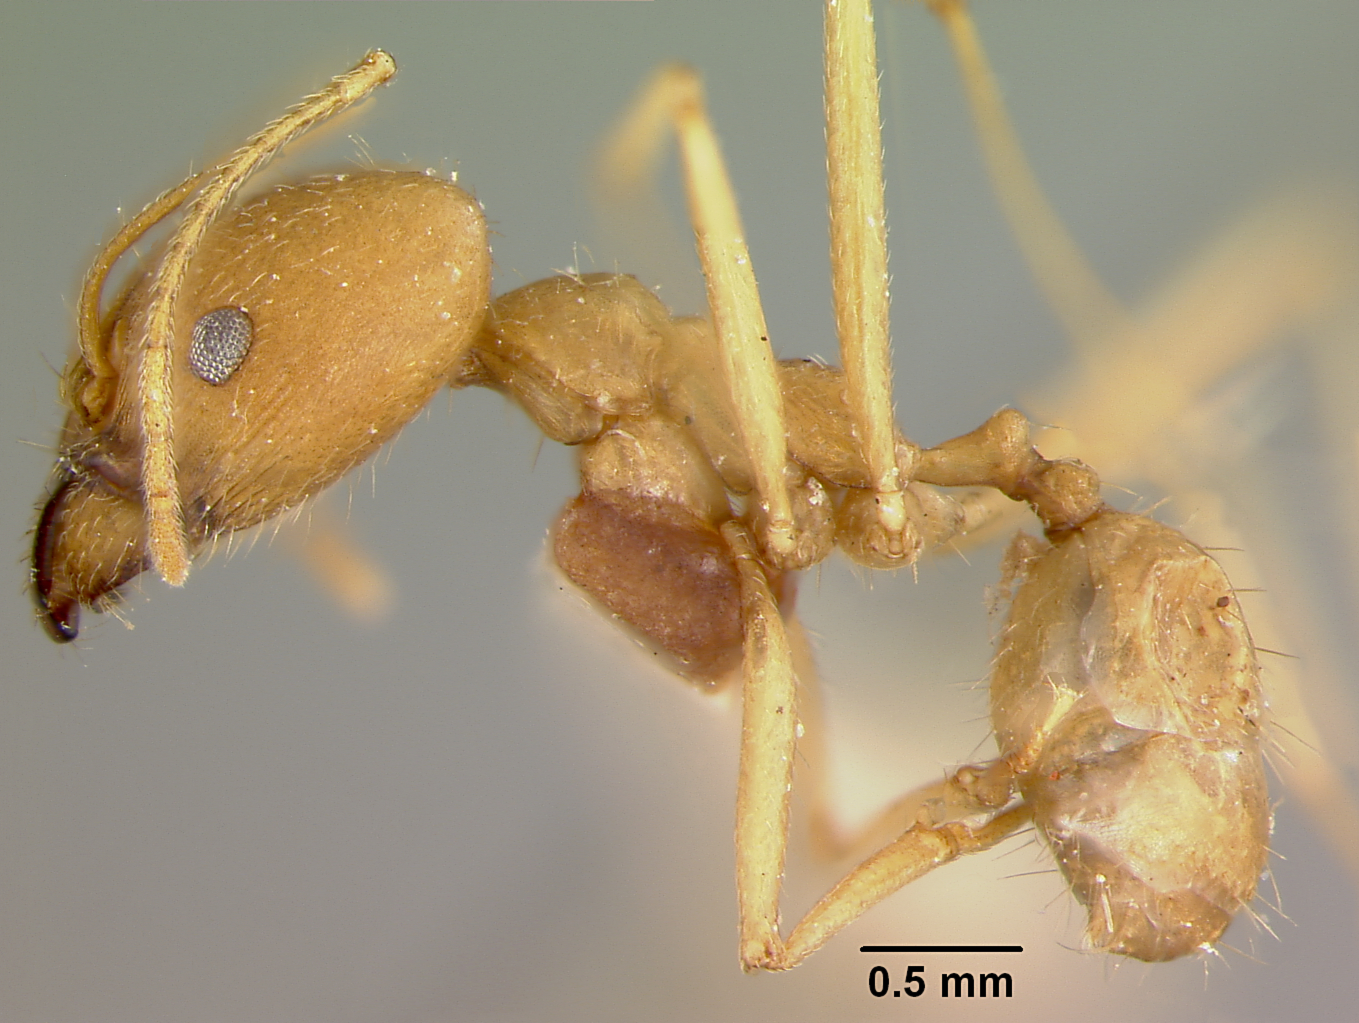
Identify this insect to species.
Pheidole susannae
